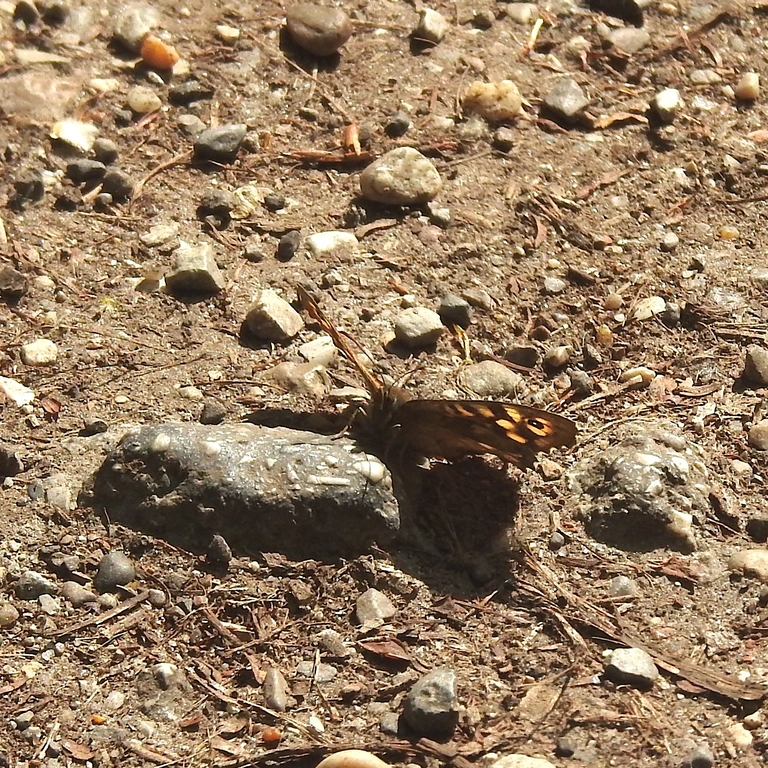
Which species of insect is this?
Pararge aegeria
